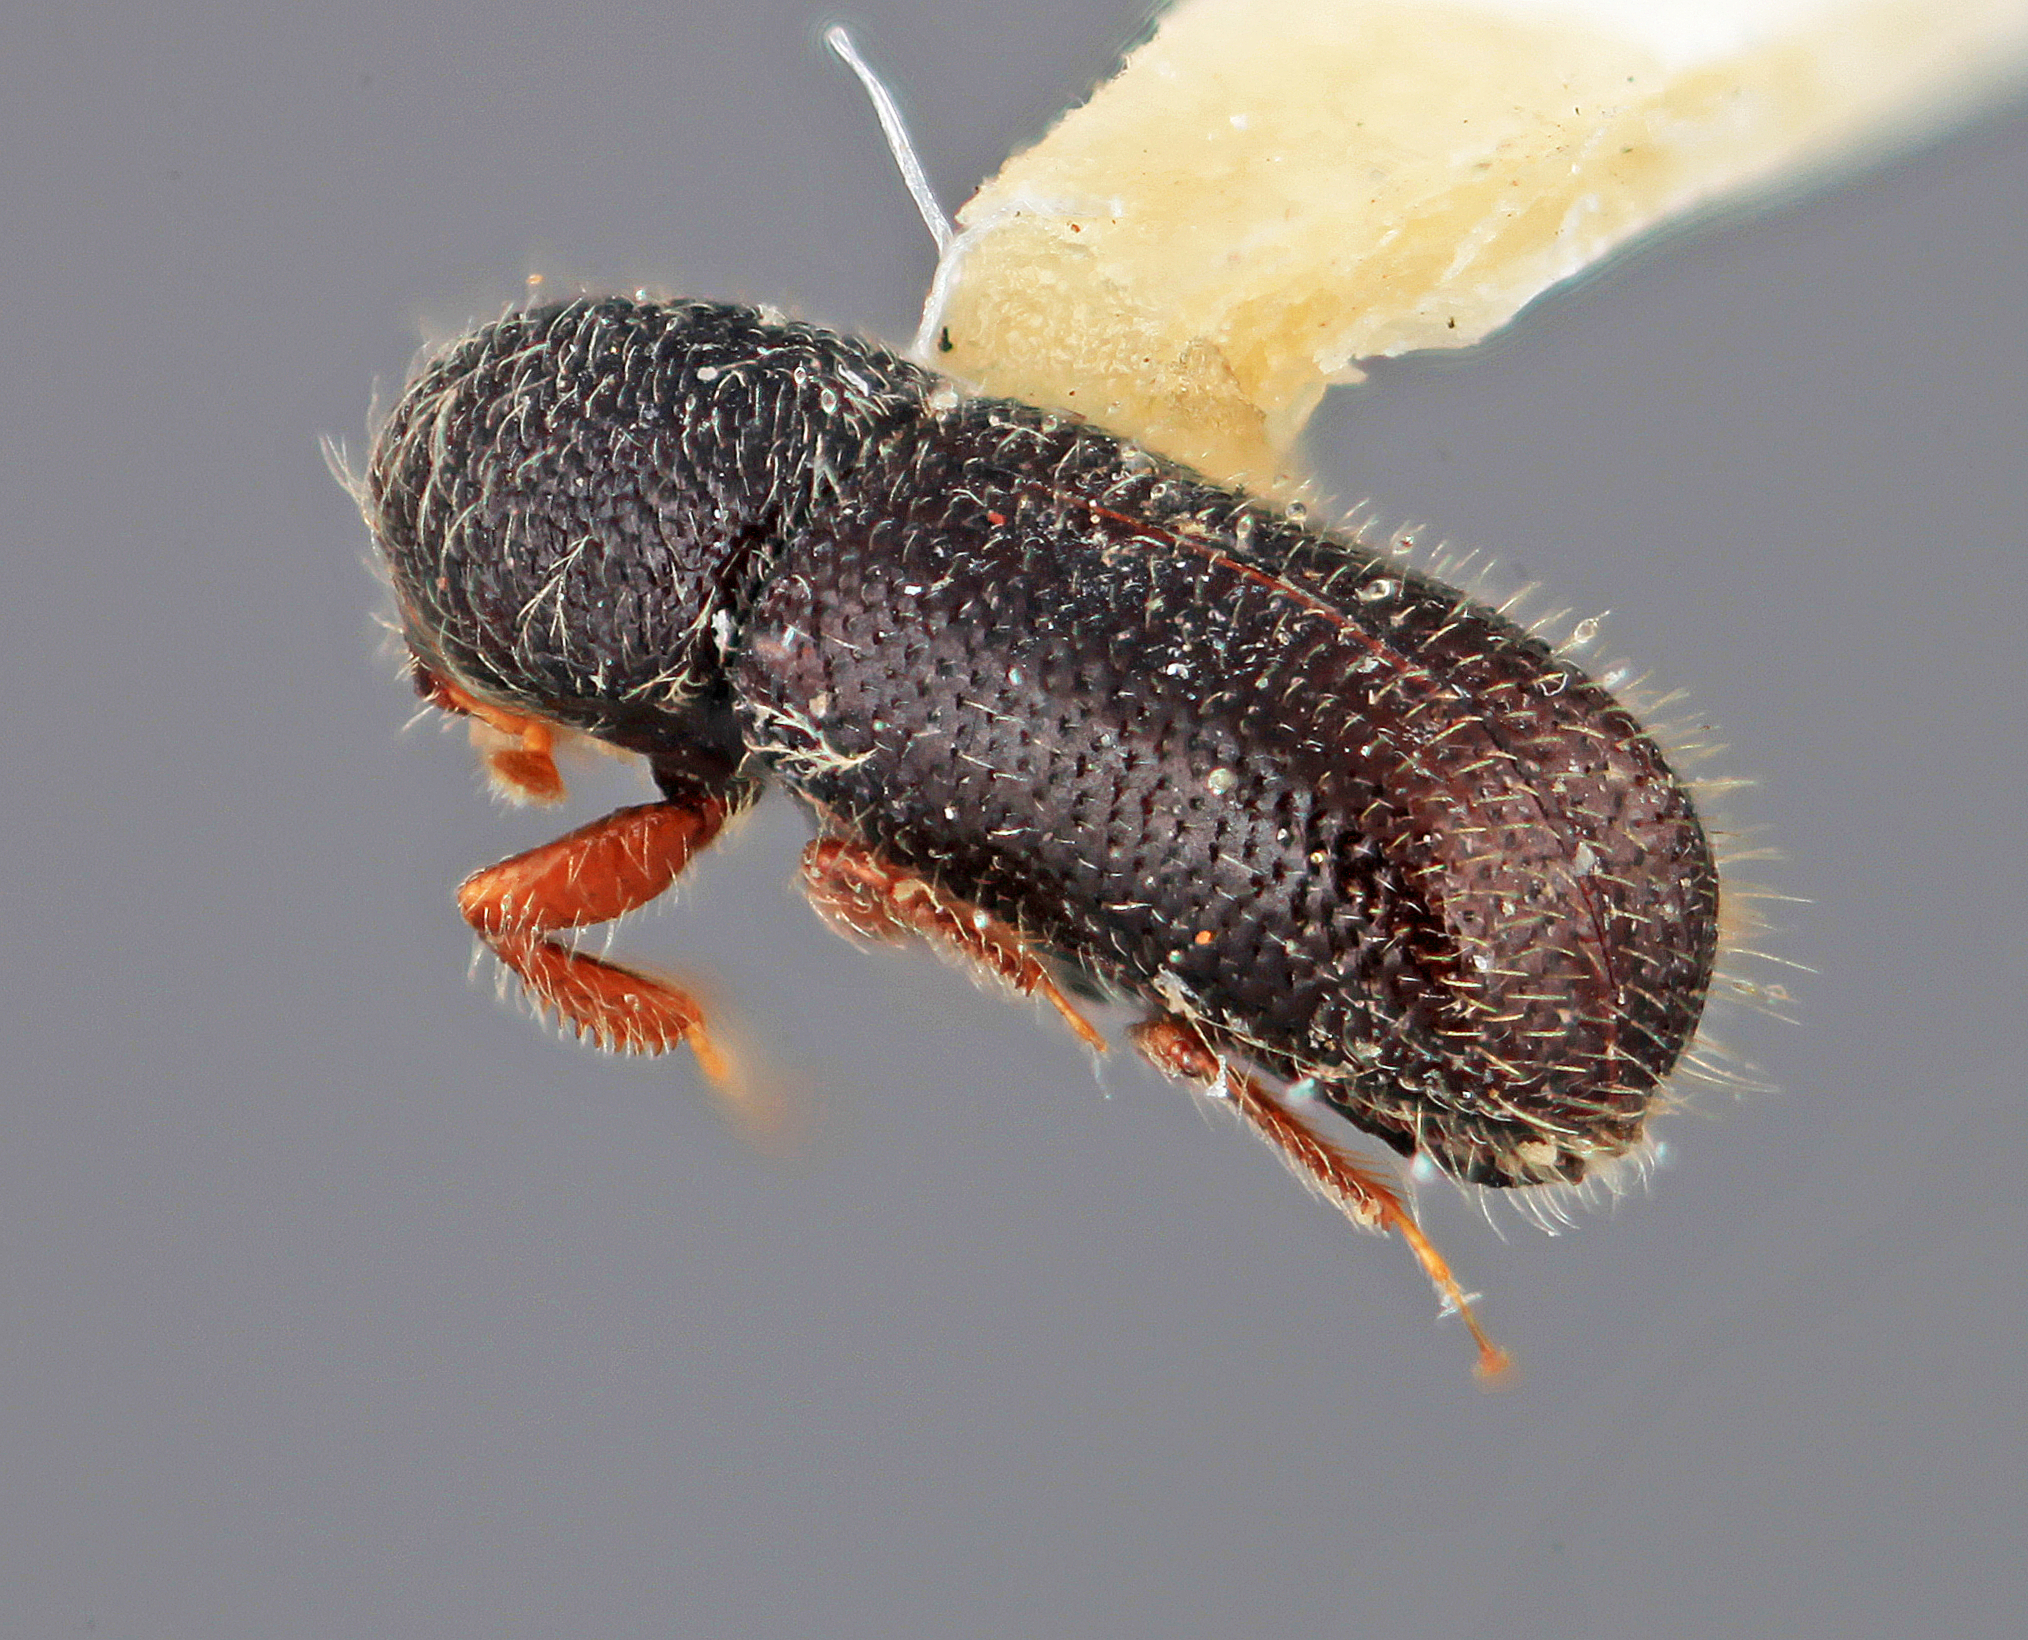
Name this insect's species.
Dendrocranulus rudis
